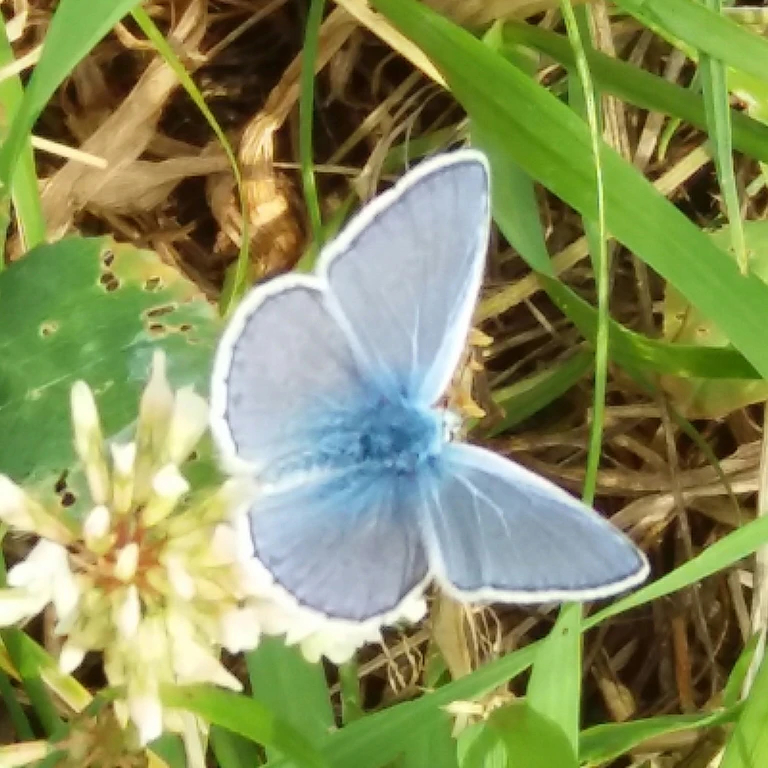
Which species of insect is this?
Polyommatus icarus
